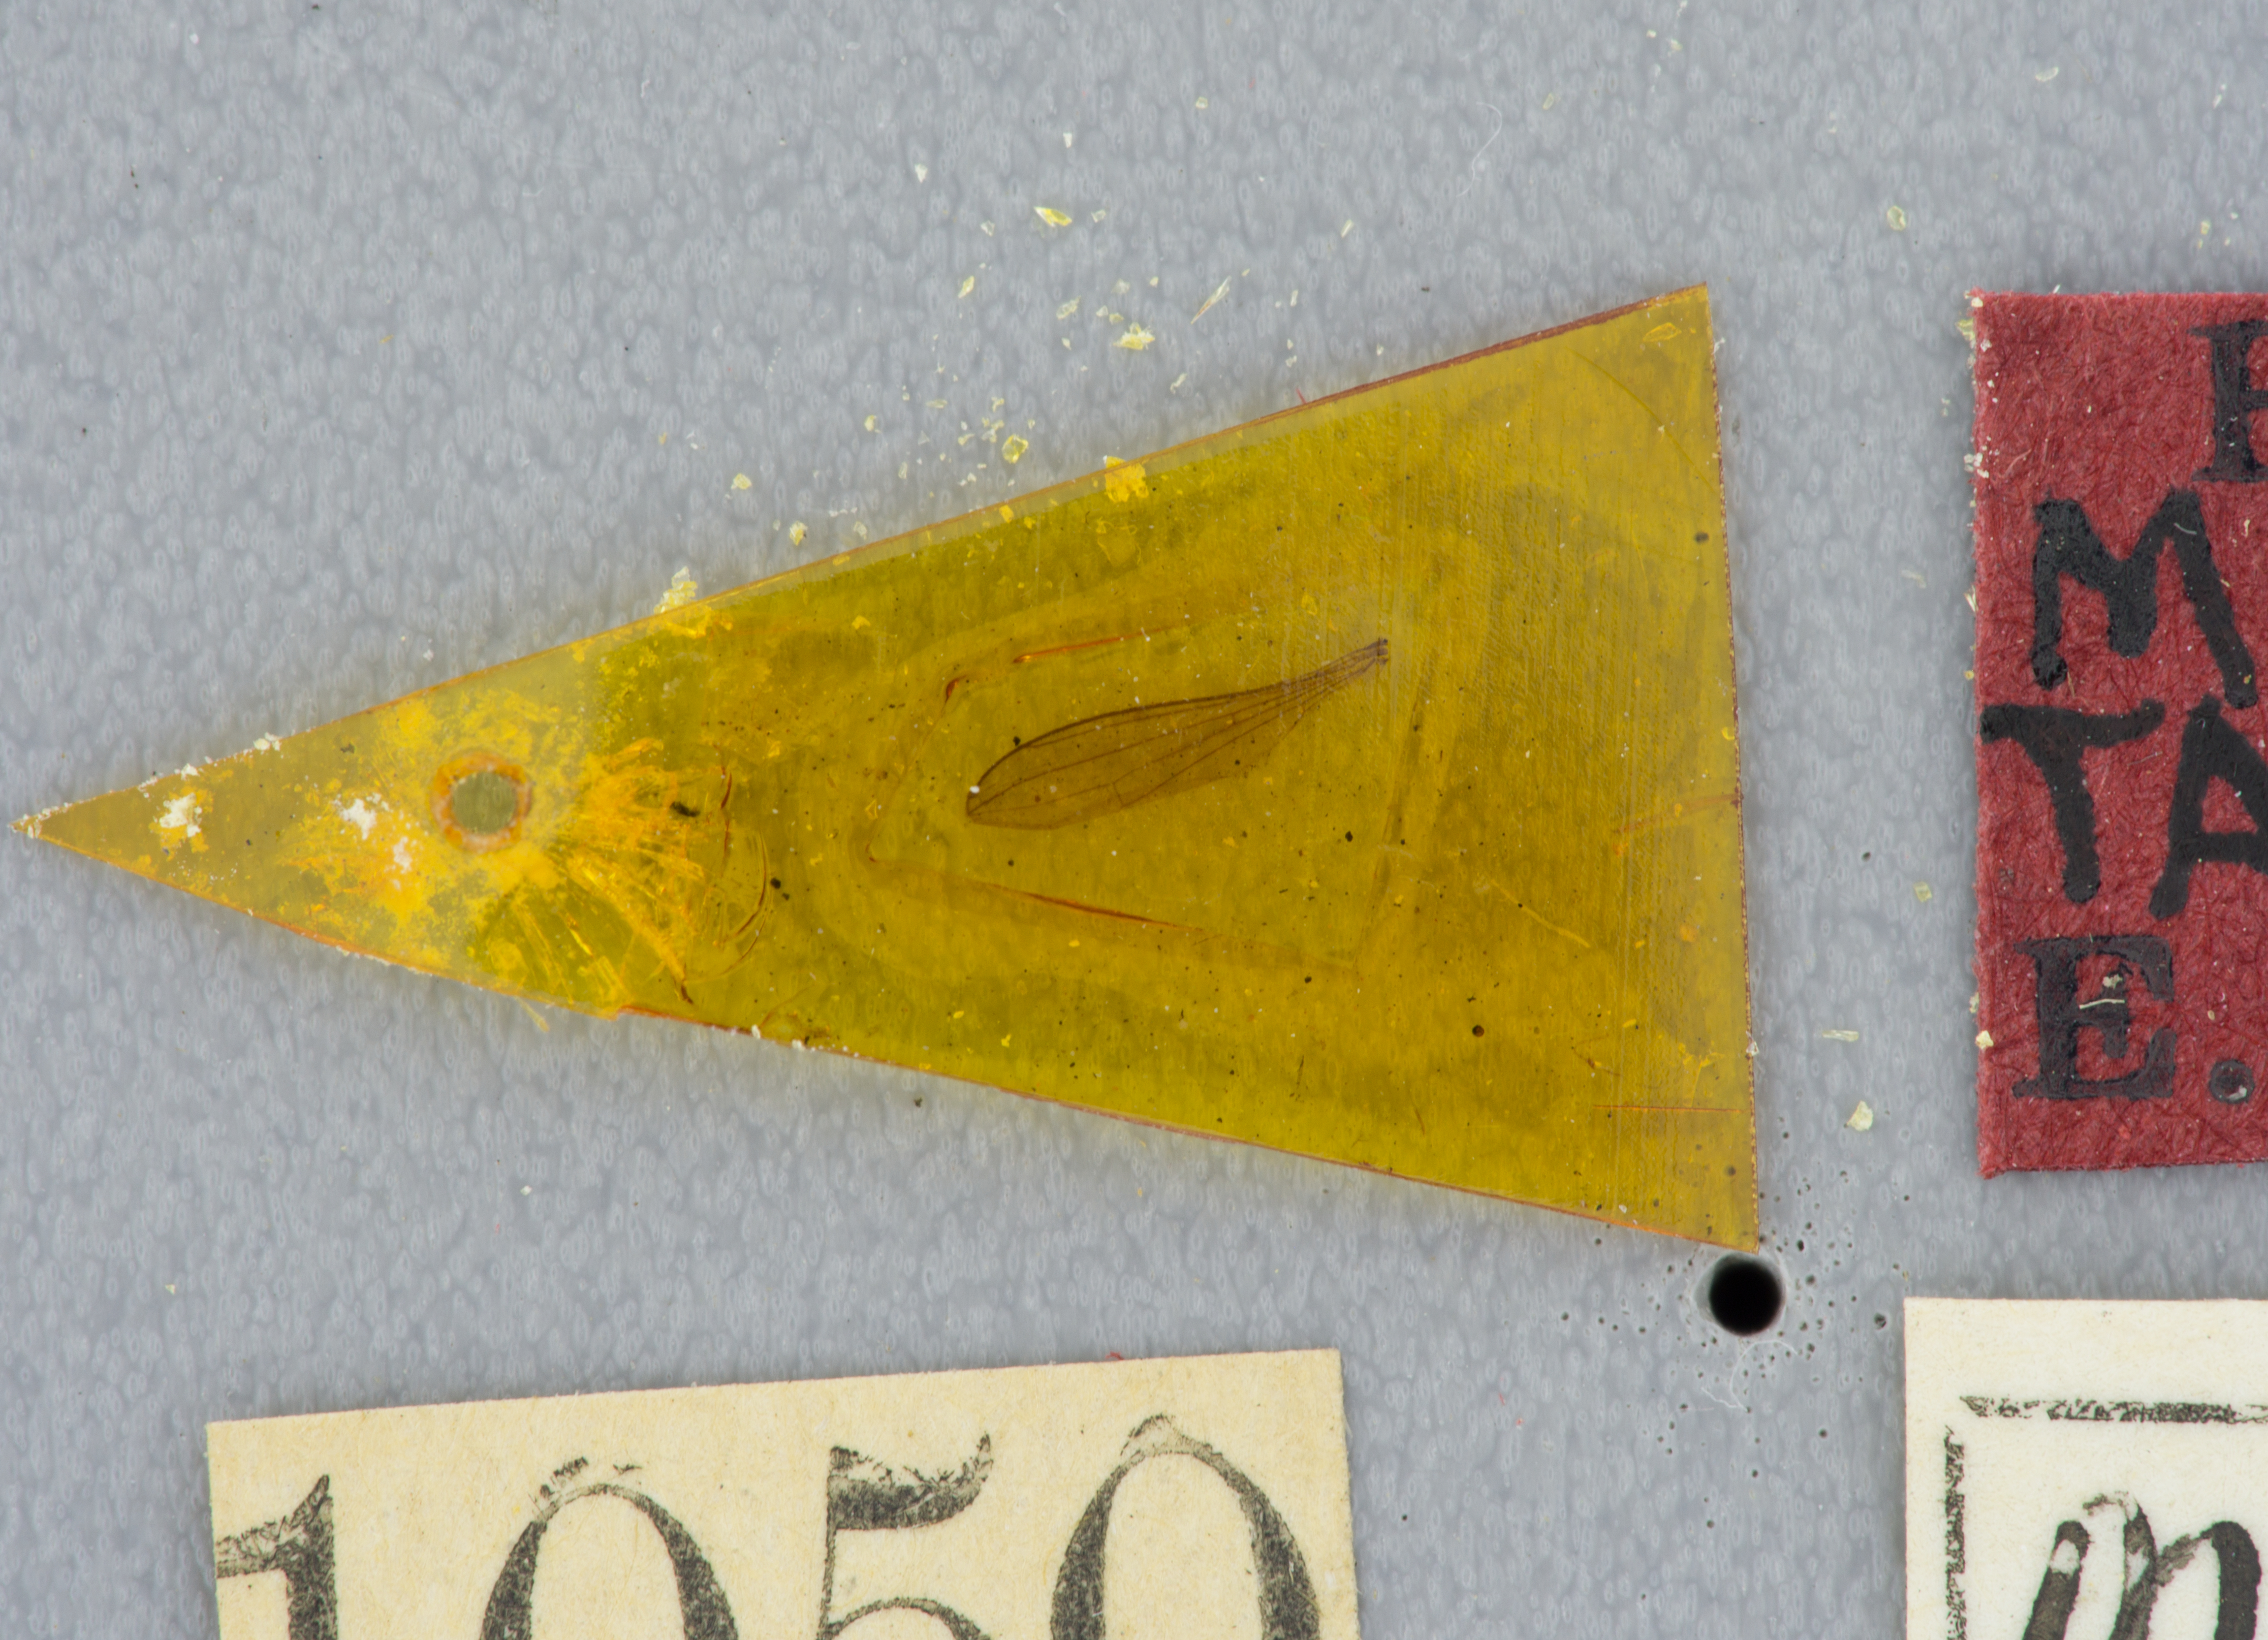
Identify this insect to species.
Micropeza tabernilla
